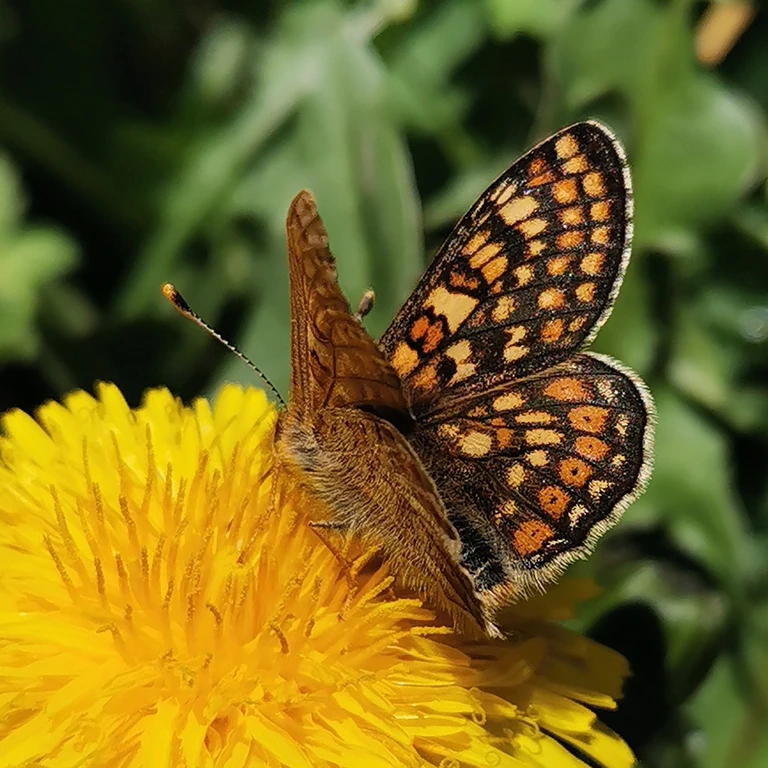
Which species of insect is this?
Euphydryas aurinia
